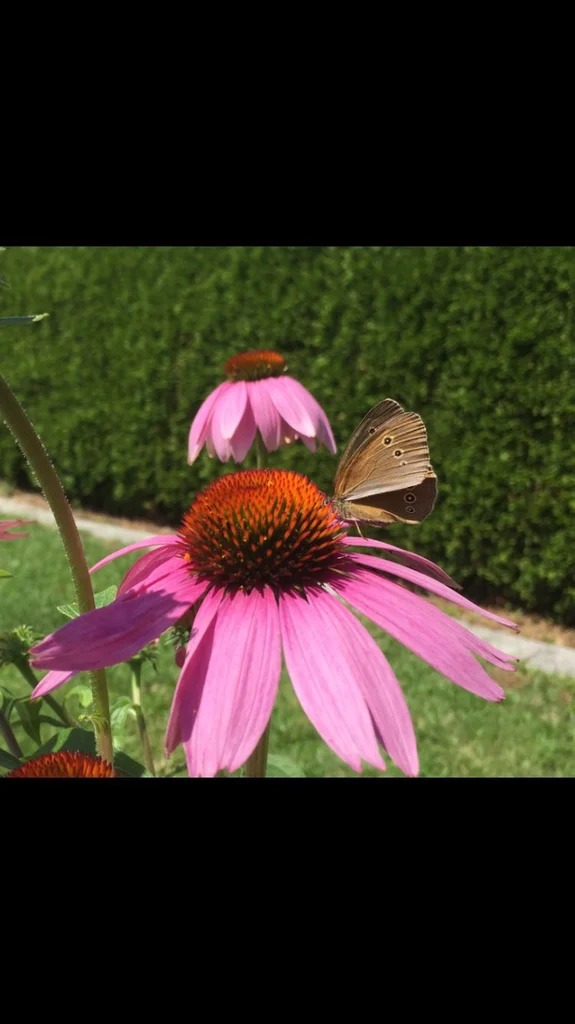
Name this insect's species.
Aphantopus hyperantus
